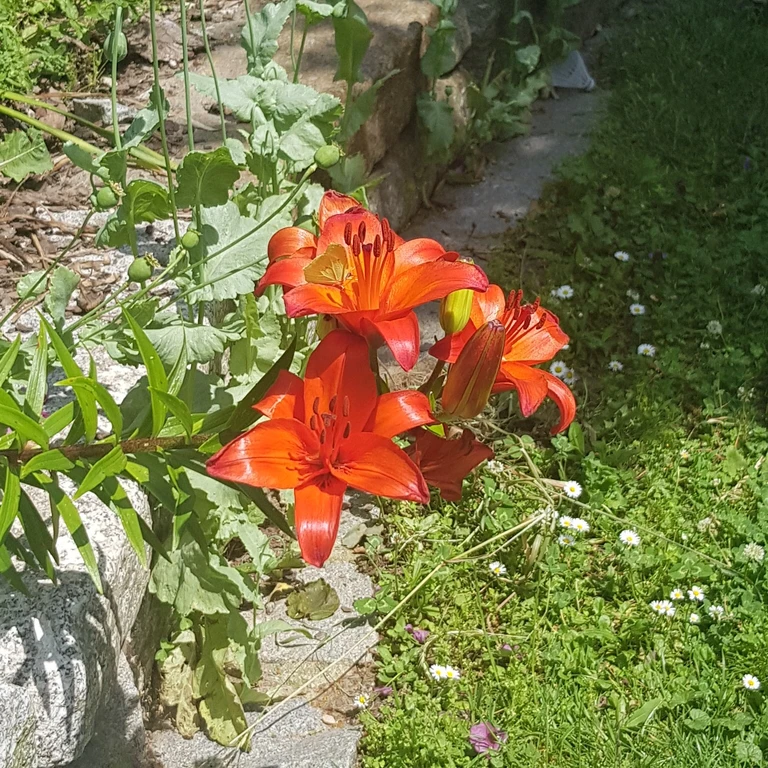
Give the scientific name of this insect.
Gonepteryx rhamni
